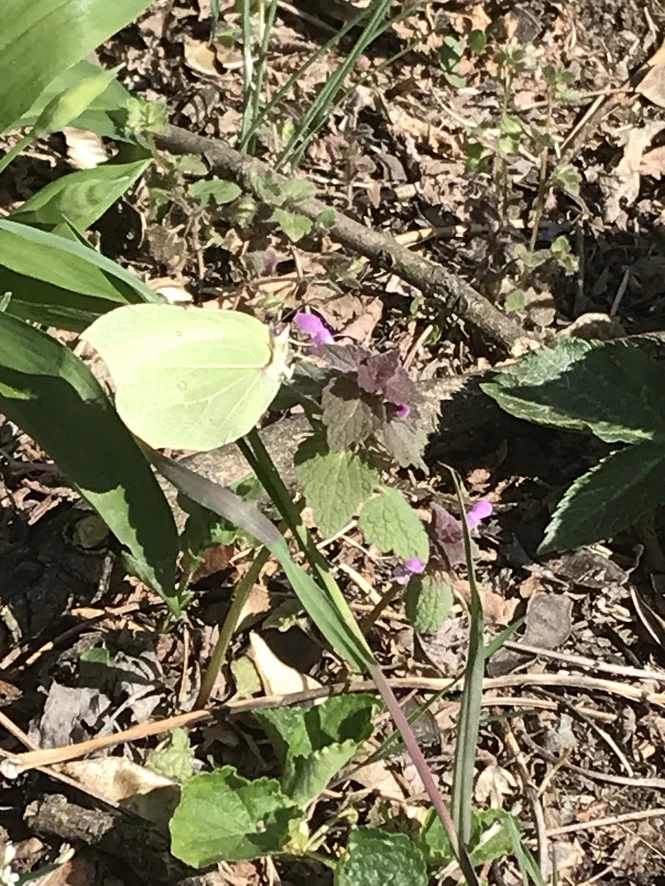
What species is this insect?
Gonepteryx rhamni
